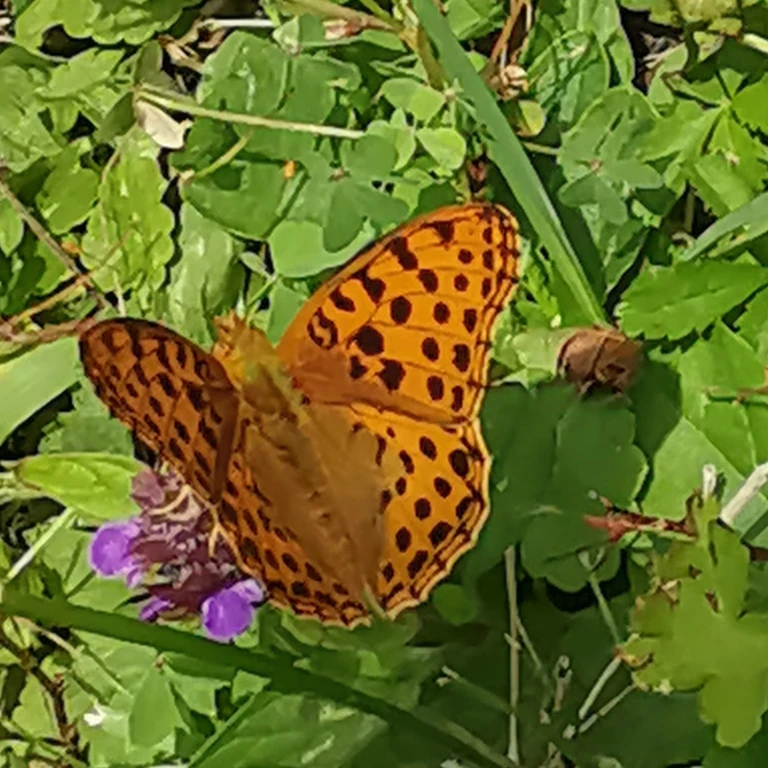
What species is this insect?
Argynnis paphia
